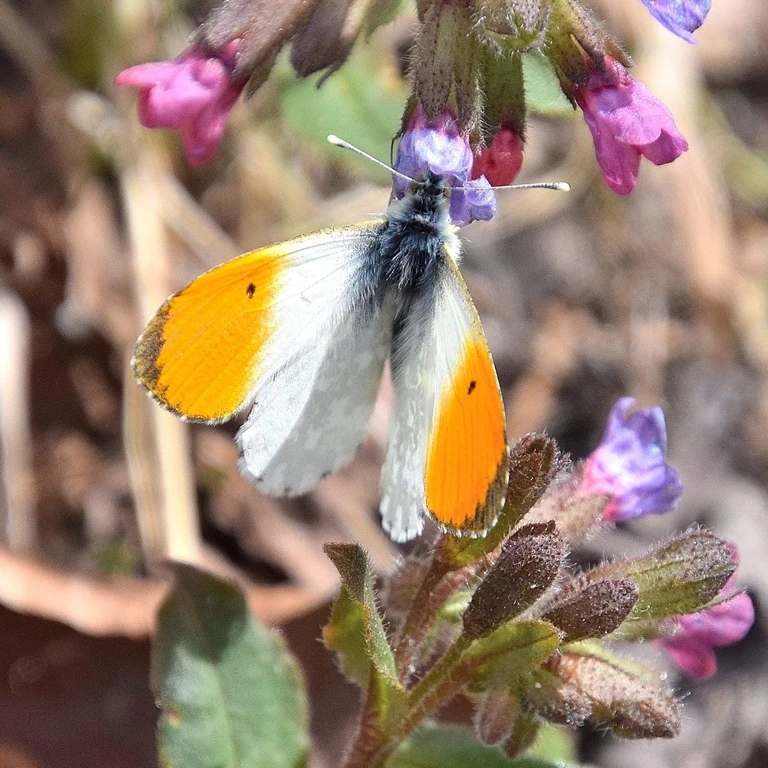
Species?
Anthocharis cardamines
